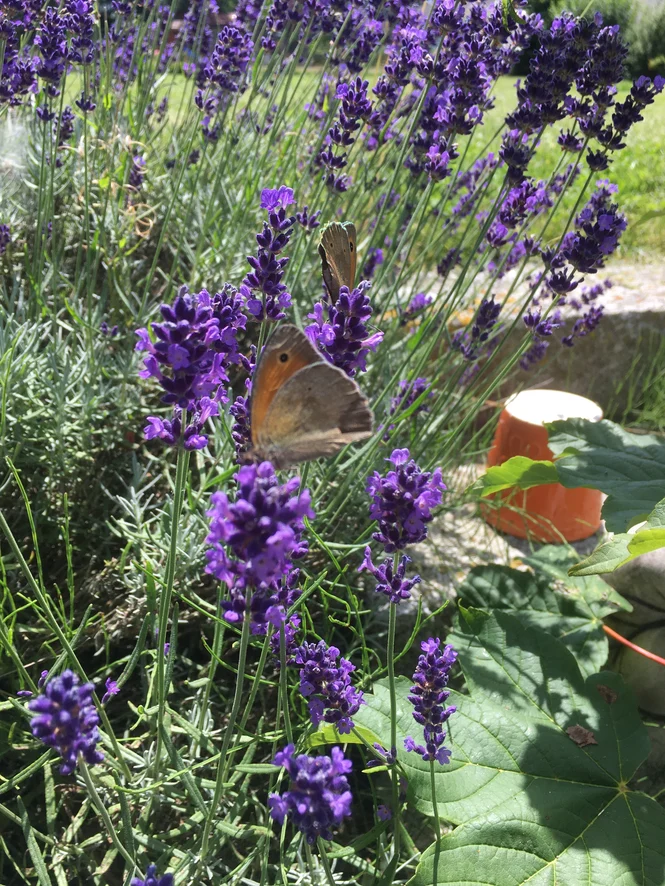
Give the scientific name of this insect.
Maniola jurtina
